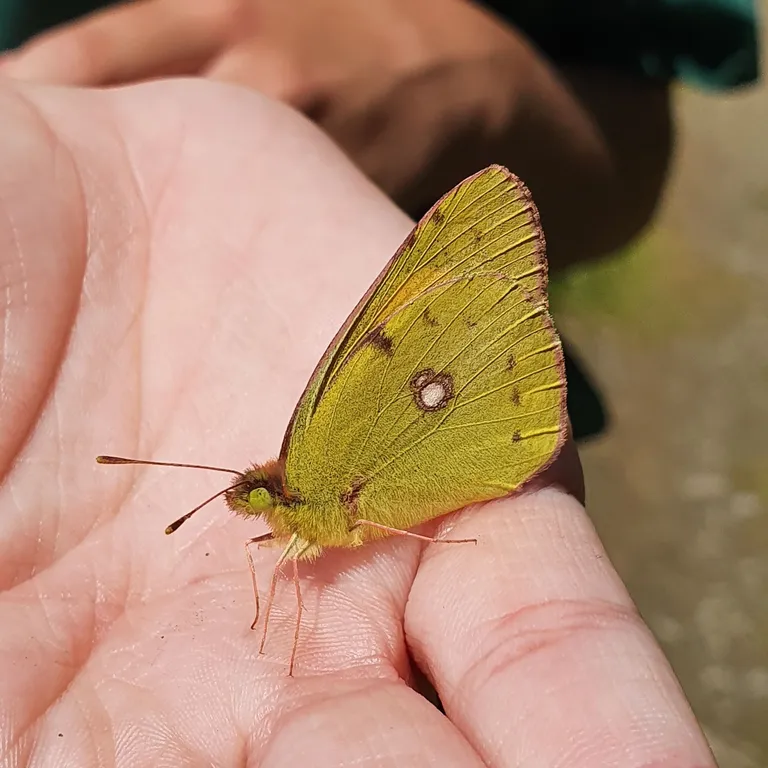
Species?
Colias croceus
